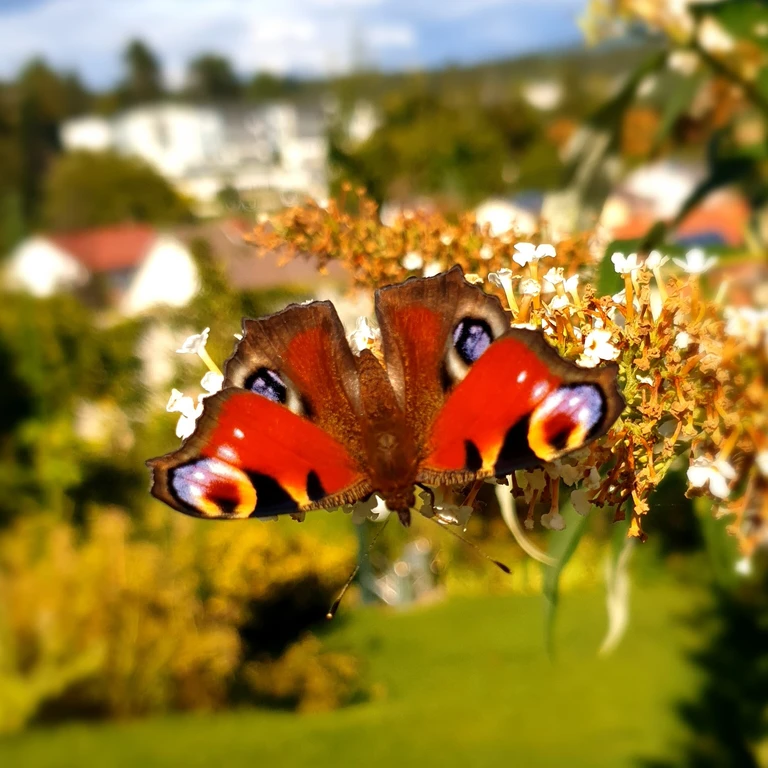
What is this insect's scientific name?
Aglais io
